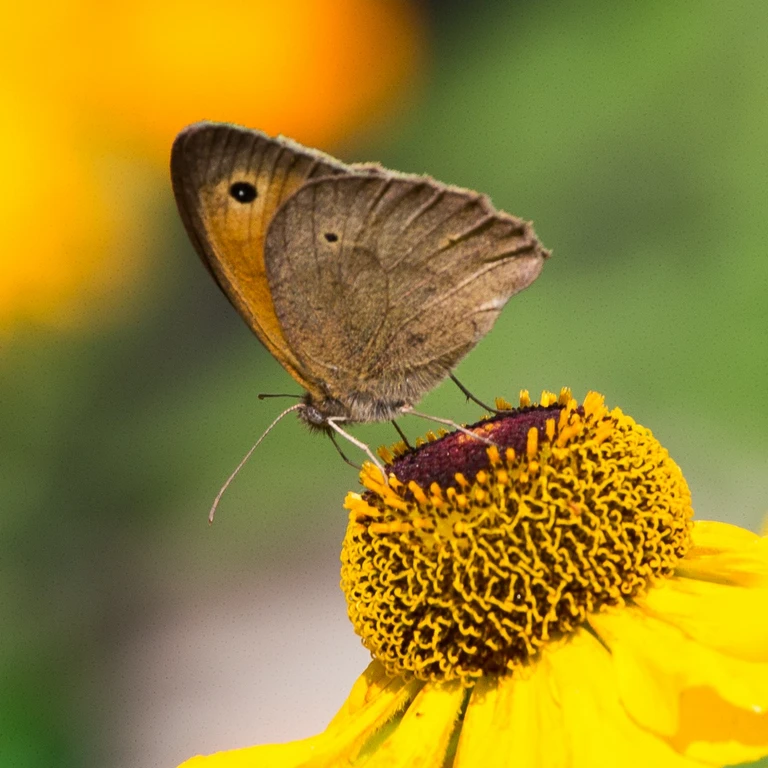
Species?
Maniola jurtina
